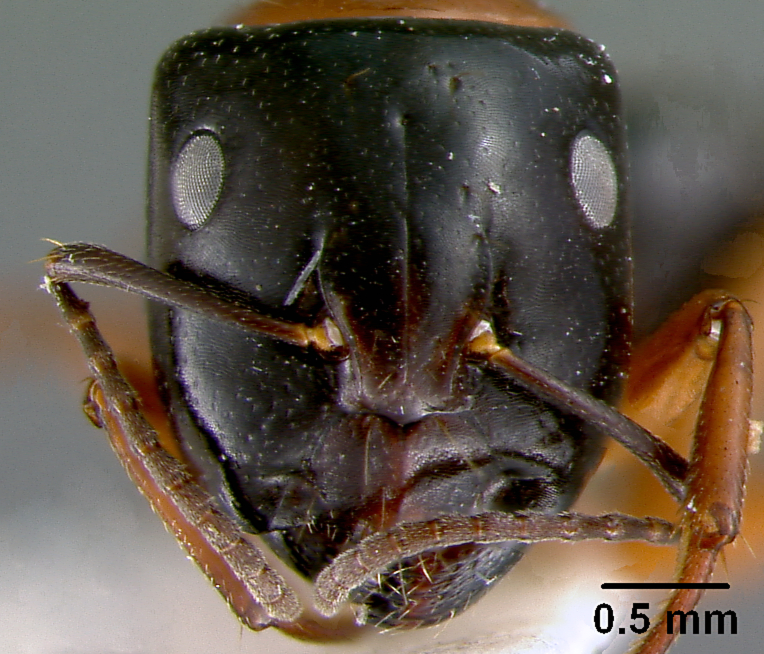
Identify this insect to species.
Camponotus armstrongi
